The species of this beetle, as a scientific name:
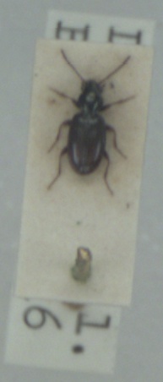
Bembidion normannum
